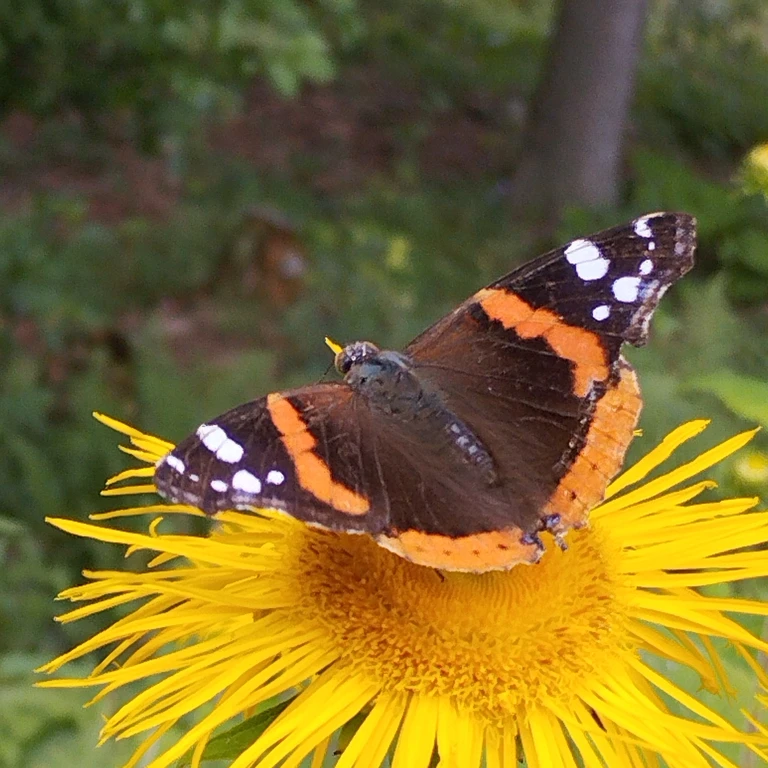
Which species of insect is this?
Vanessa atalanta
